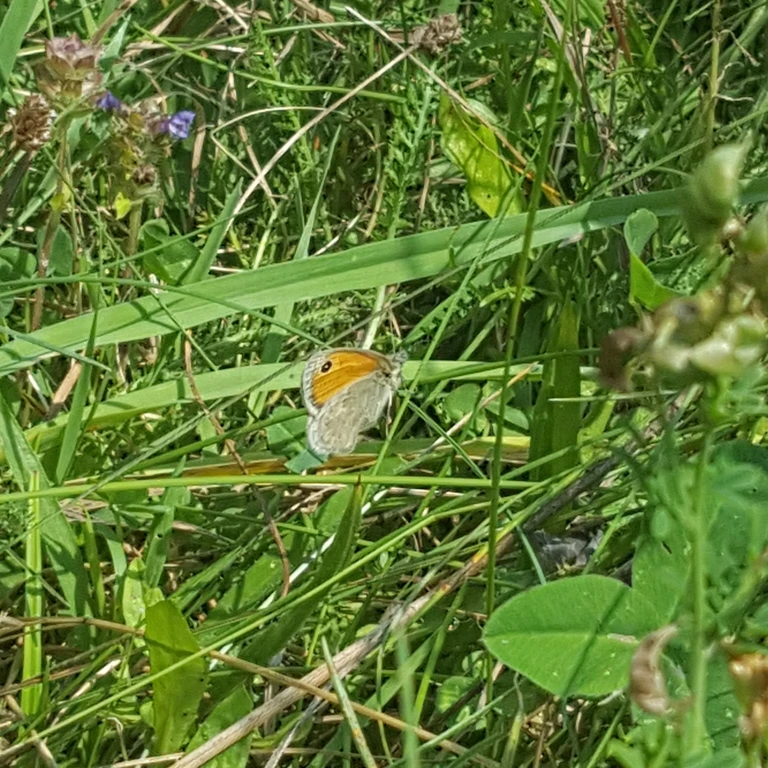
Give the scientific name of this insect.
Coenonympha pamphilus
